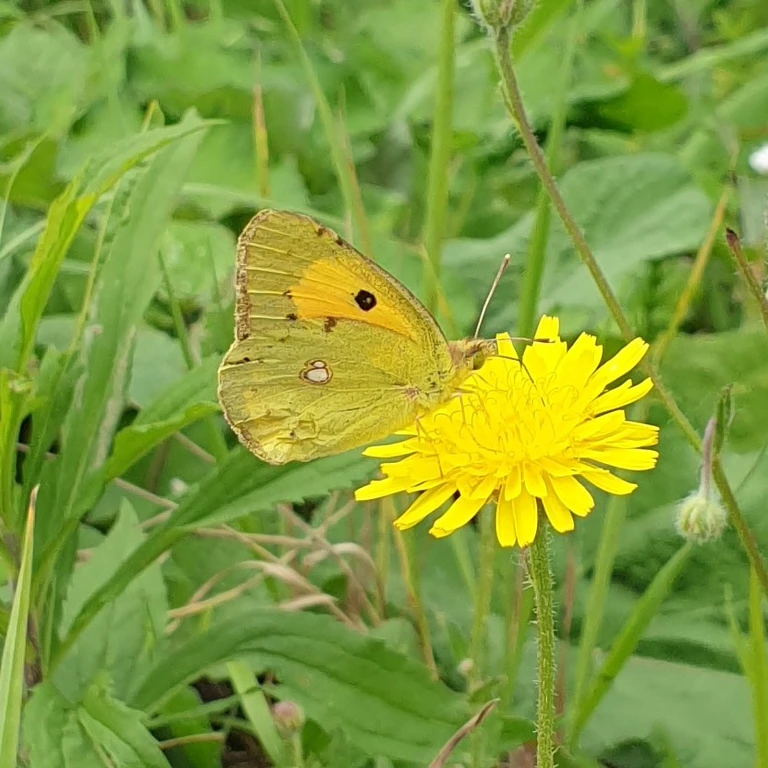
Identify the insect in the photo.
Colias croceus
